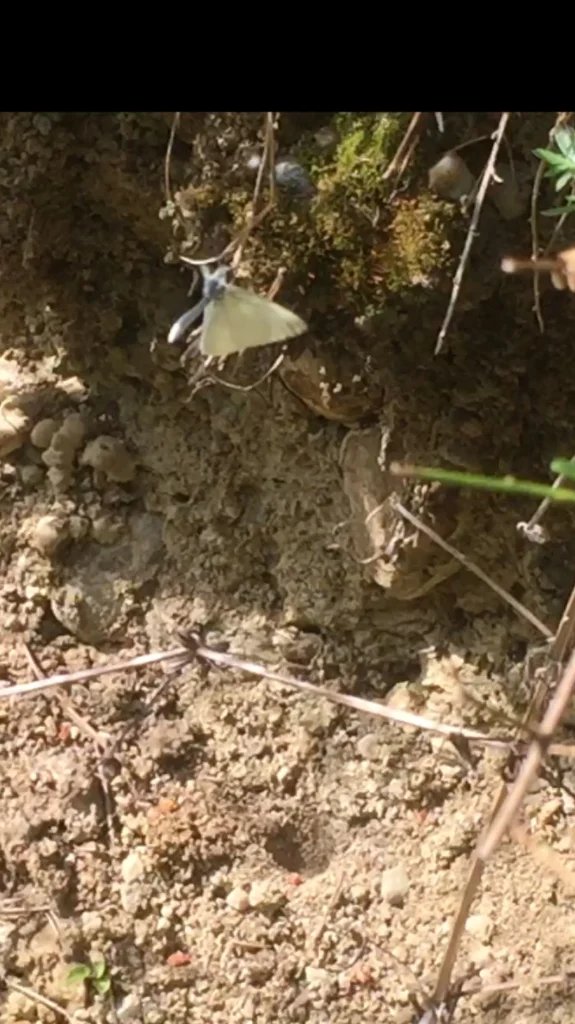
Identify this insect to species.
Leptidea sinapis/juvernica
